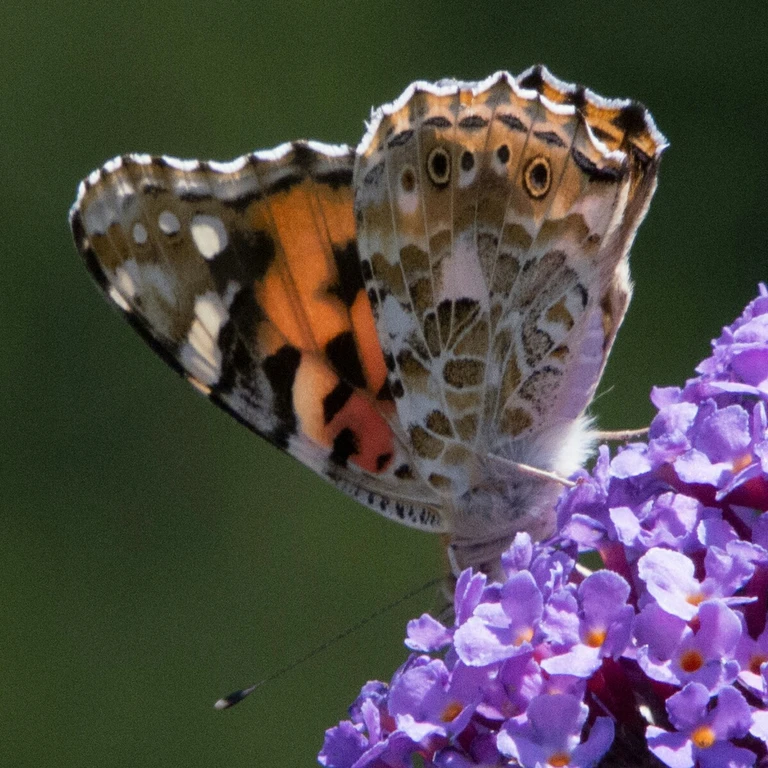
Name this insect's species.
Vanessa cardui
